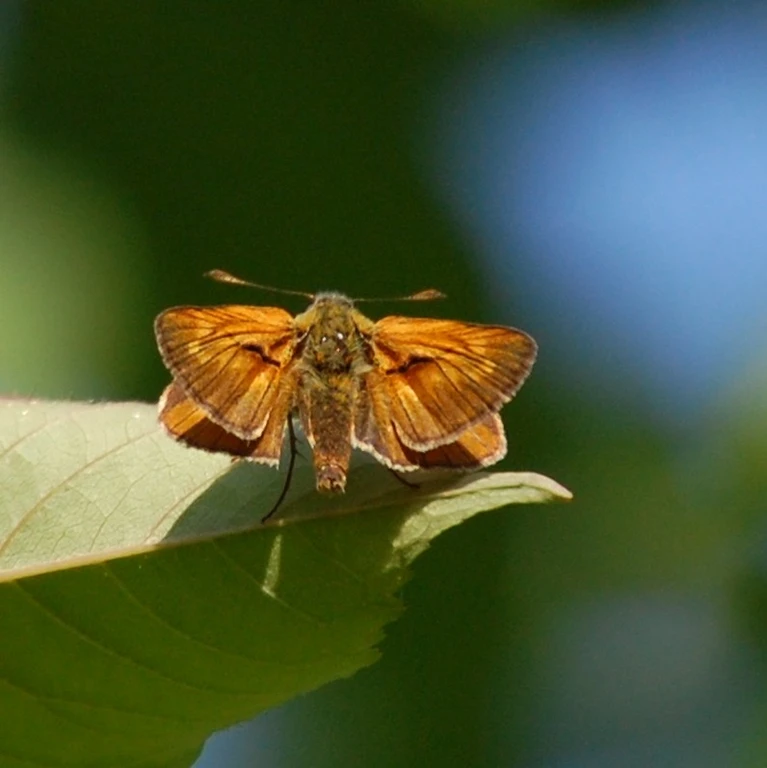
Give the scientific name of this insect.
Ochlodes sylvanus (also Ochlodes venata)
